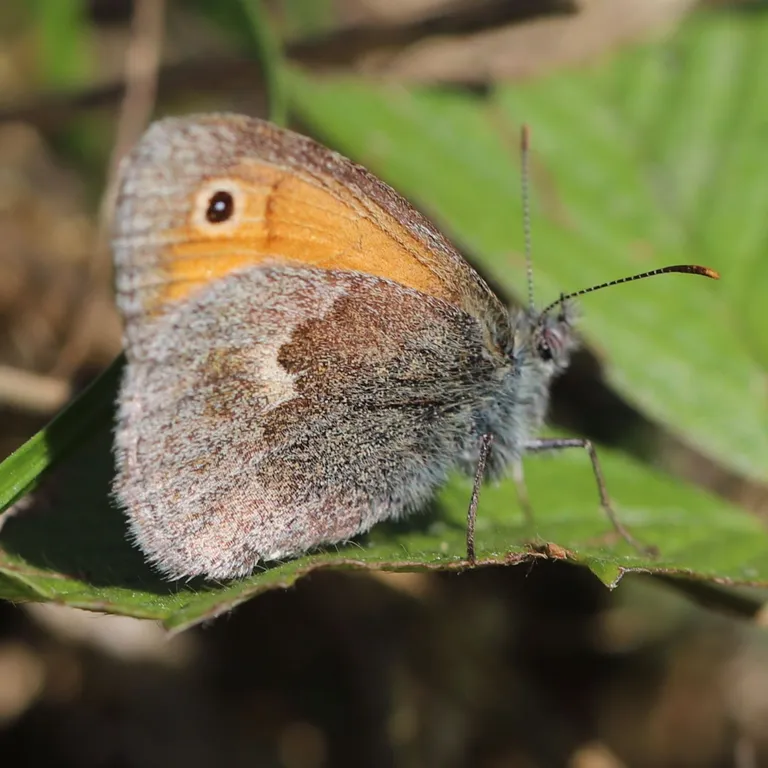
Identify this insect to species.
Coenonympha pamphilus
